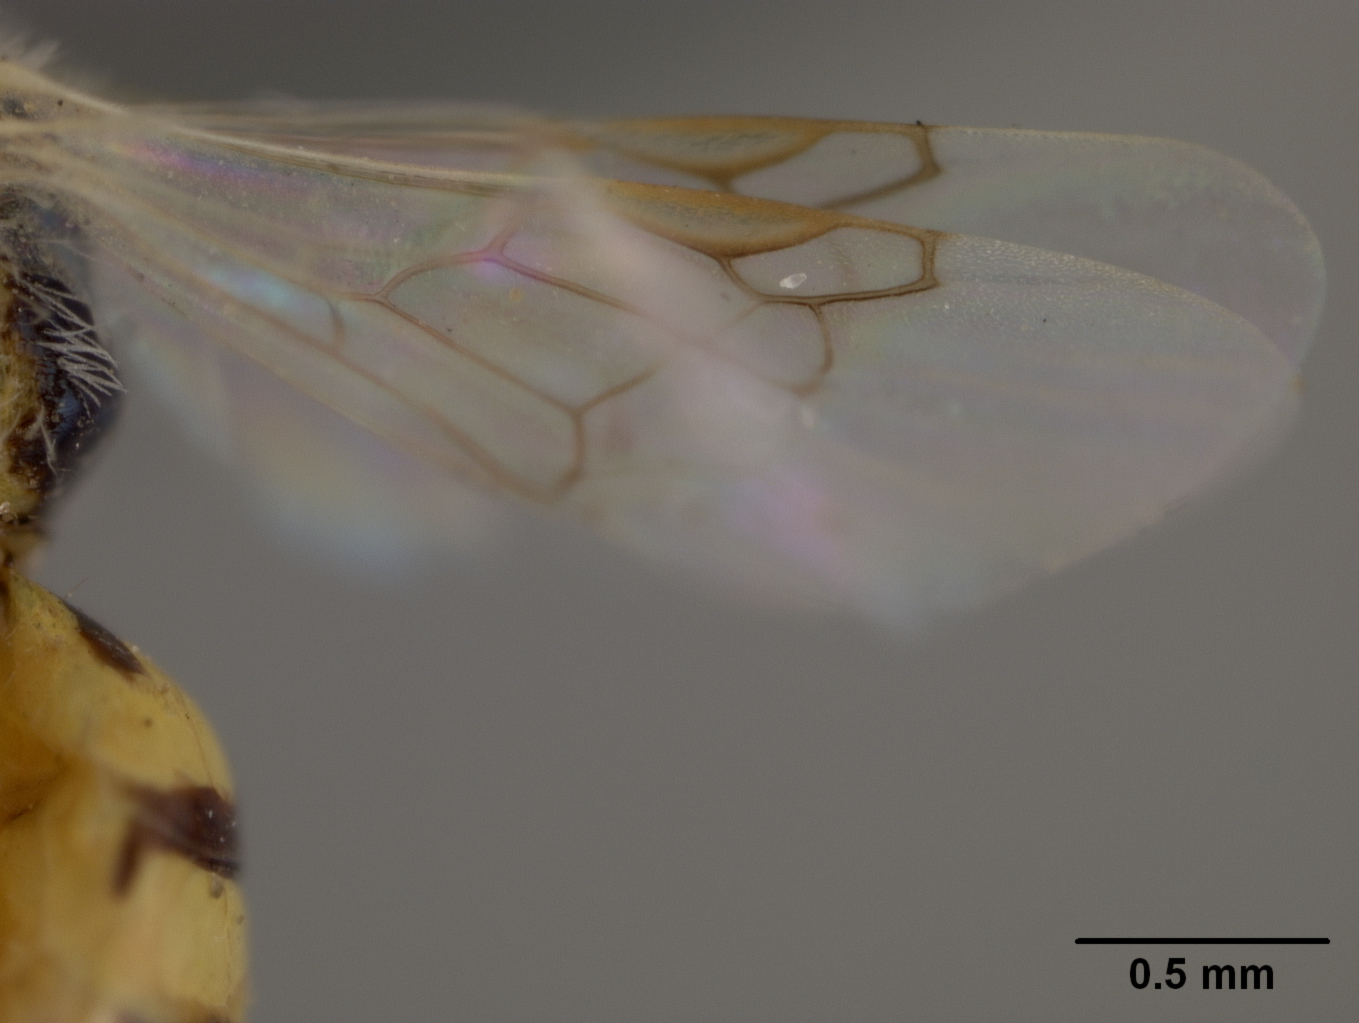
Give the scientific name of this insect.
Perdita trifida
